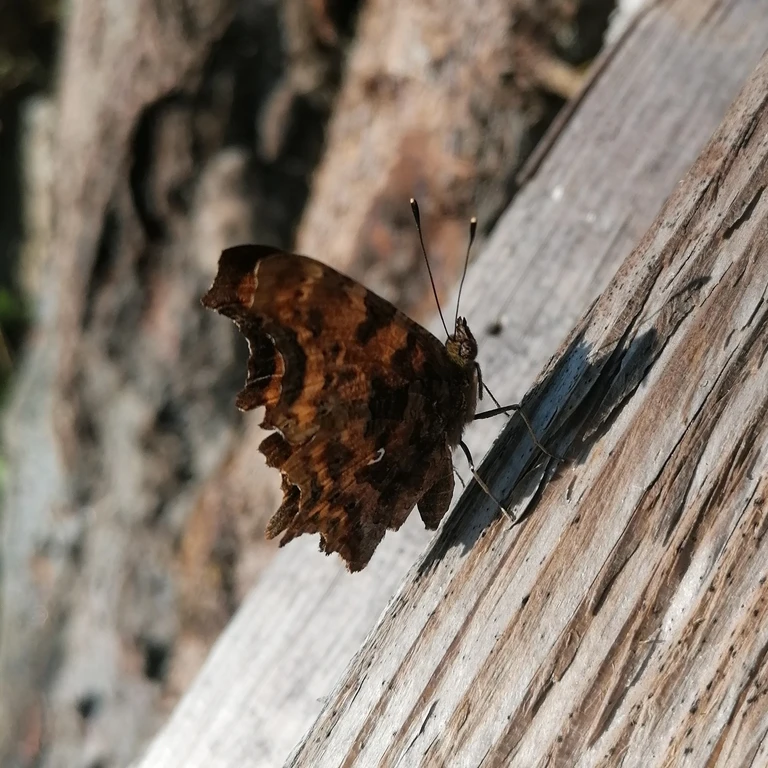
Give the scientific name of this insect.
Polygonia c-album
